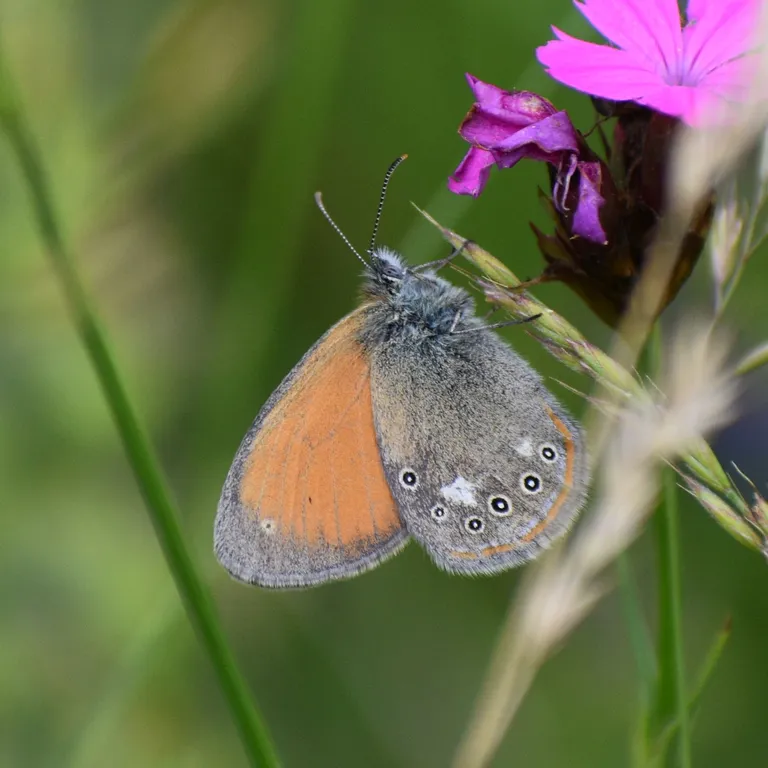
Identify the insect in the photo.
Coenonympha glycerion (also Coenonympha iphis)
